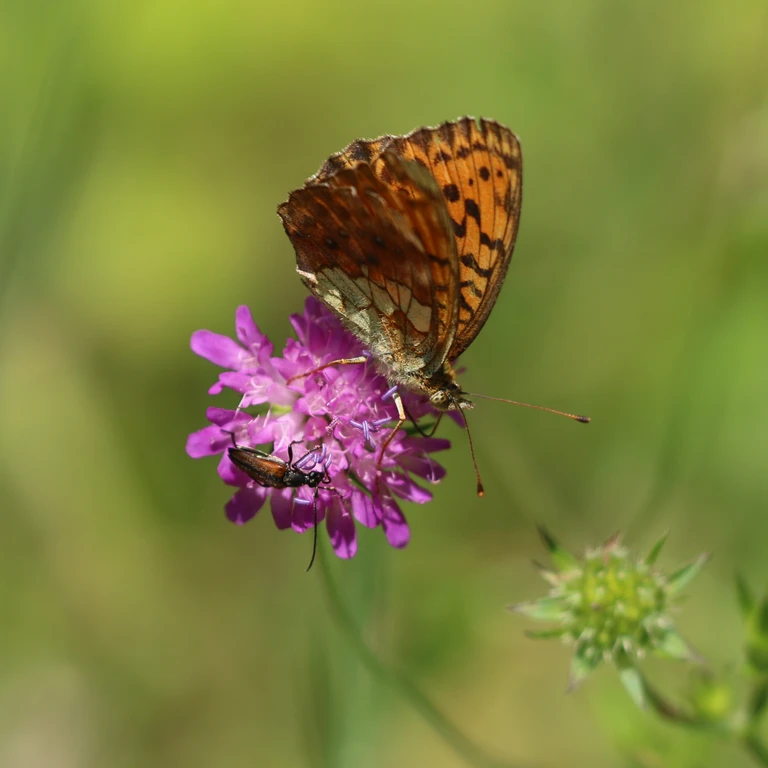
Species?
Brenthis daphne
